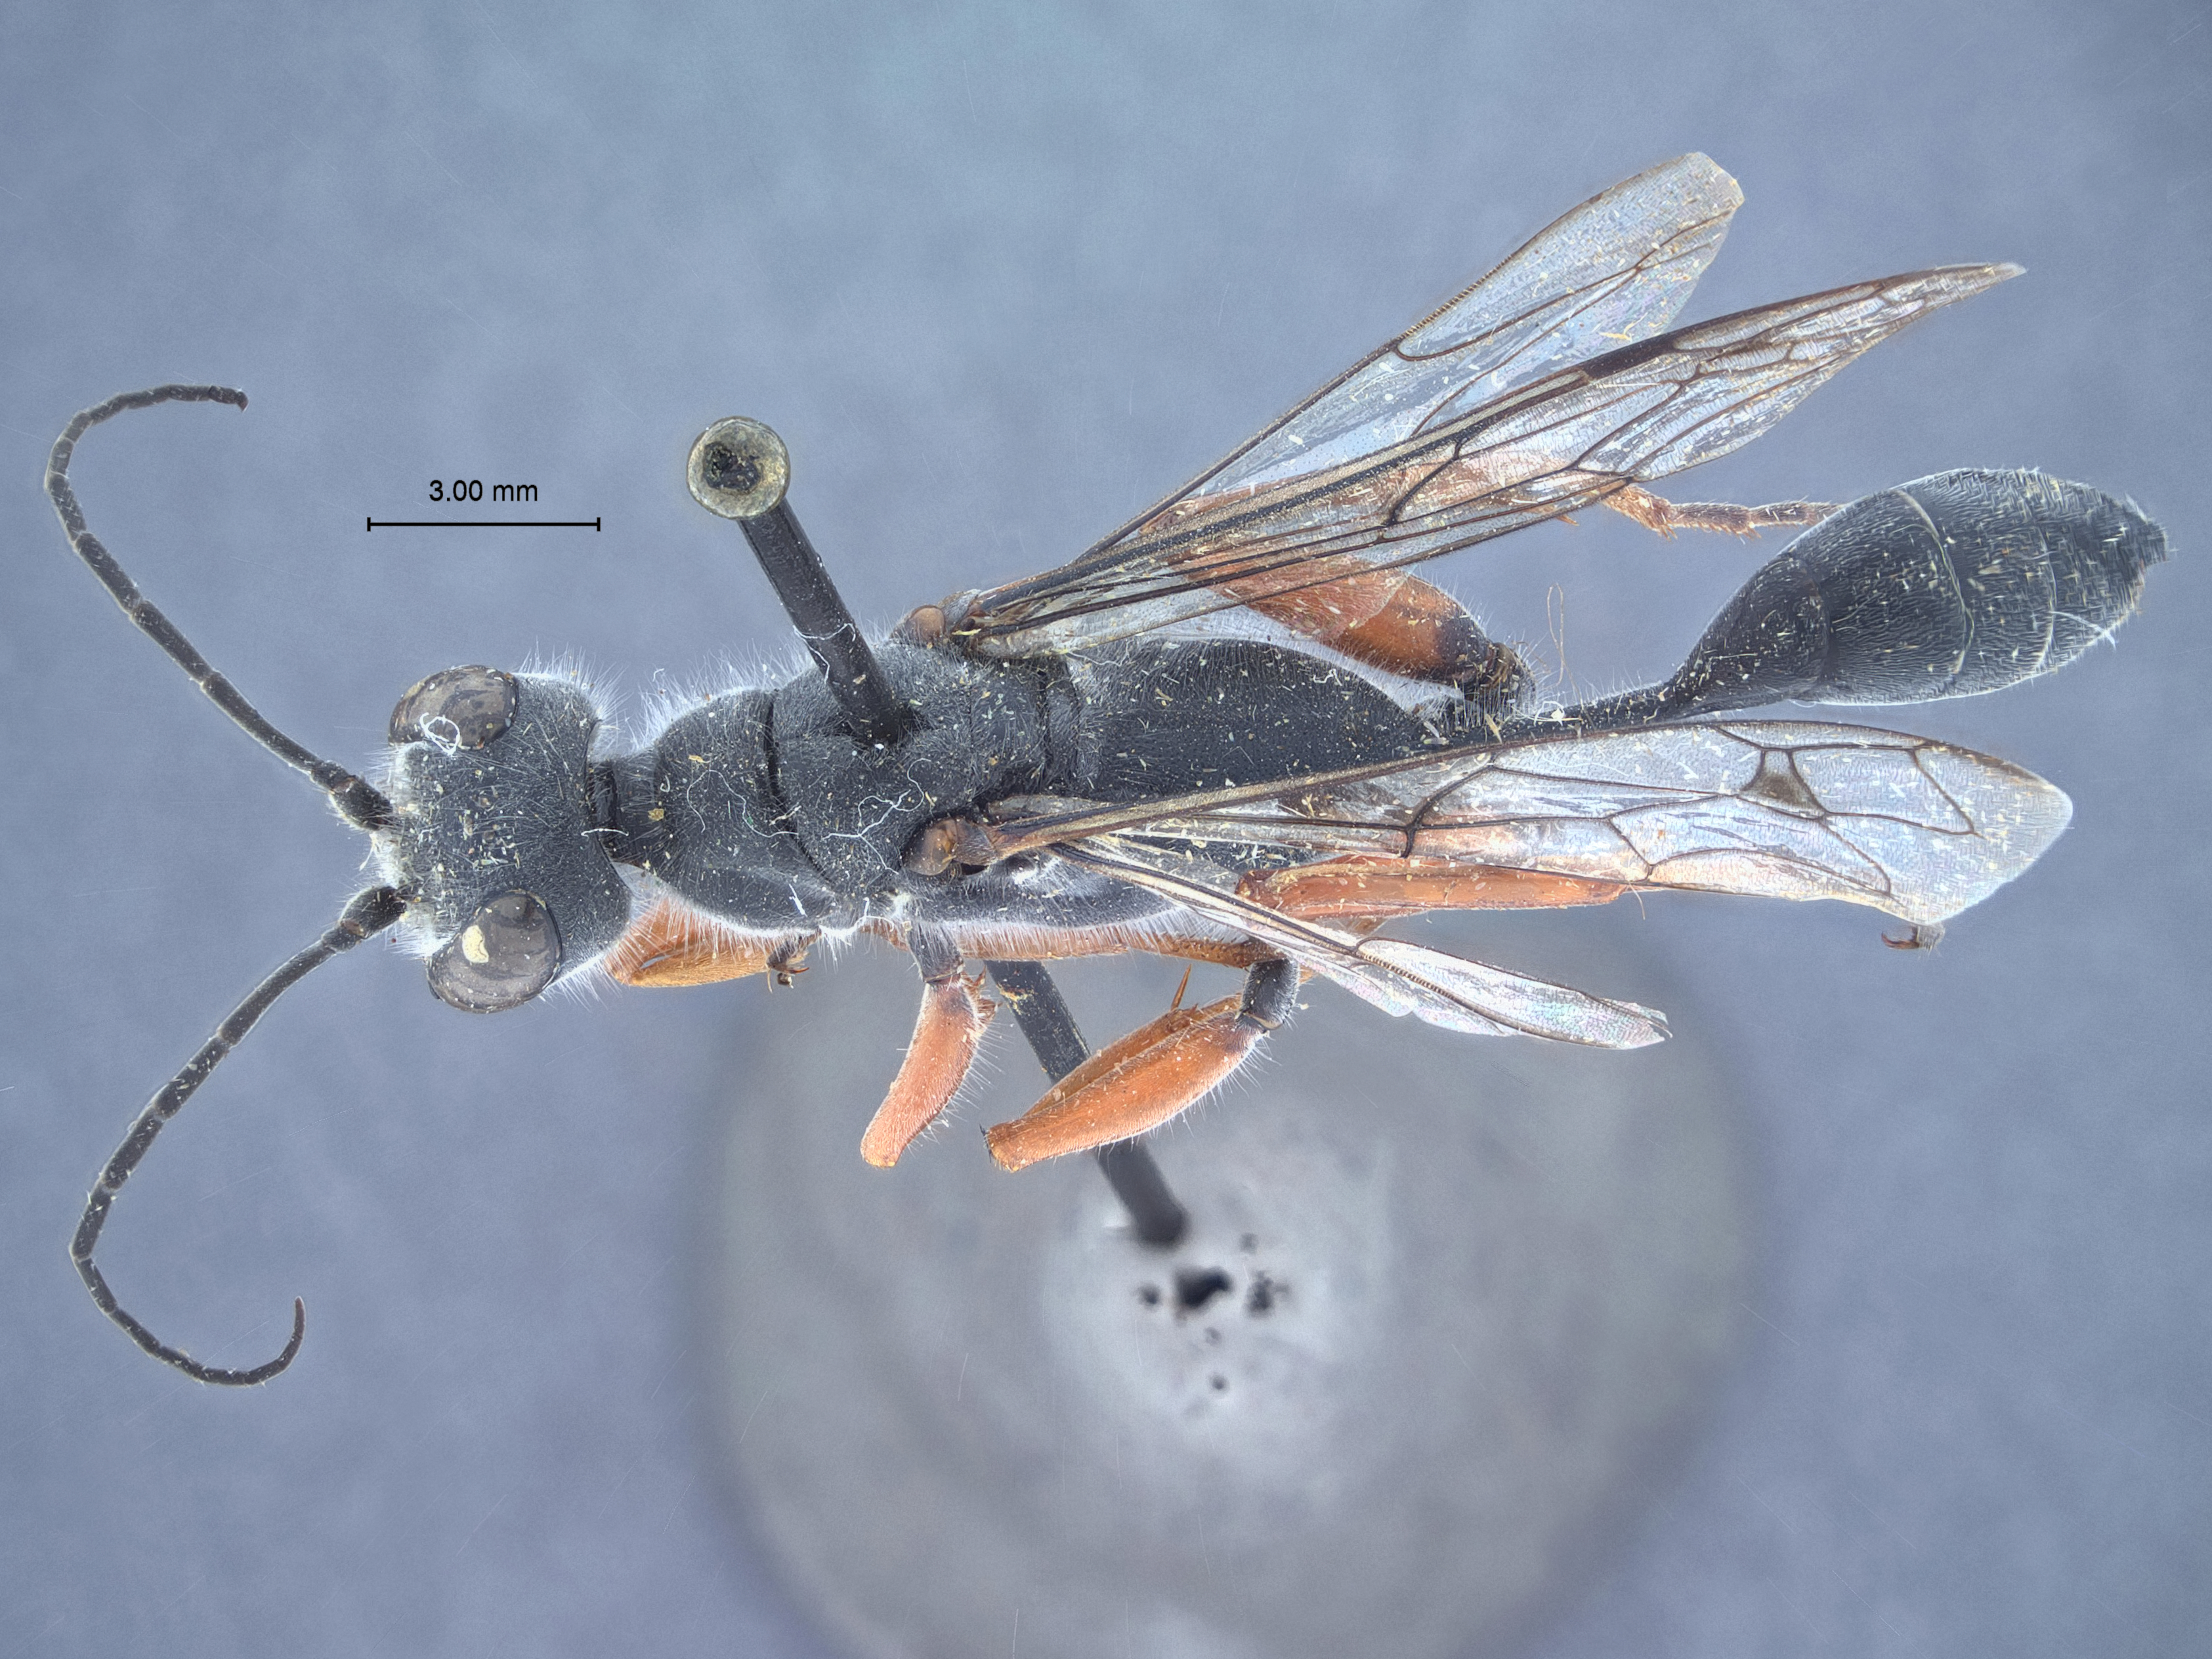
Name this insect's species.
Podium krombeini
